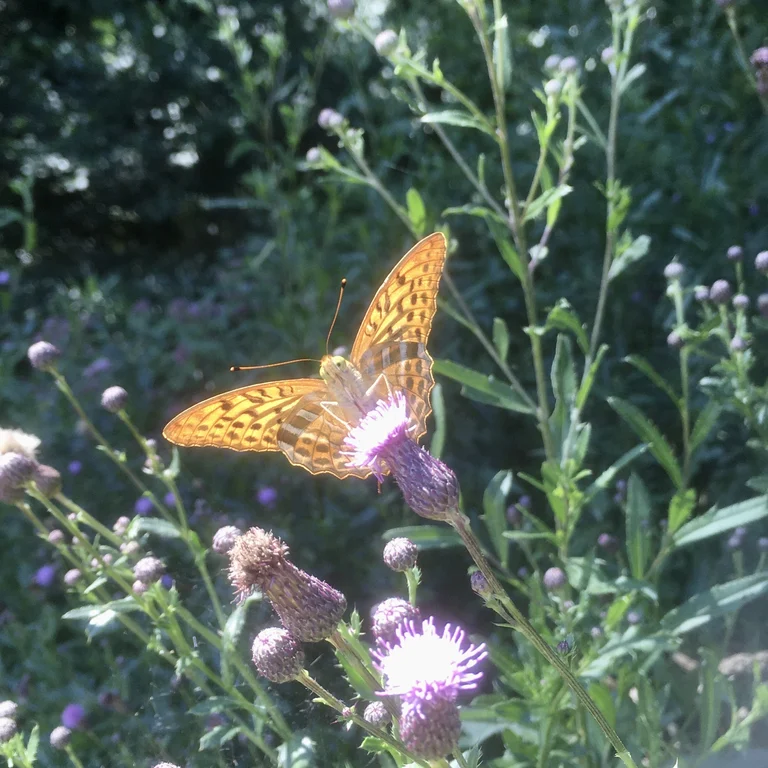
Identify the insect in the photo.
Argynnis paphia
